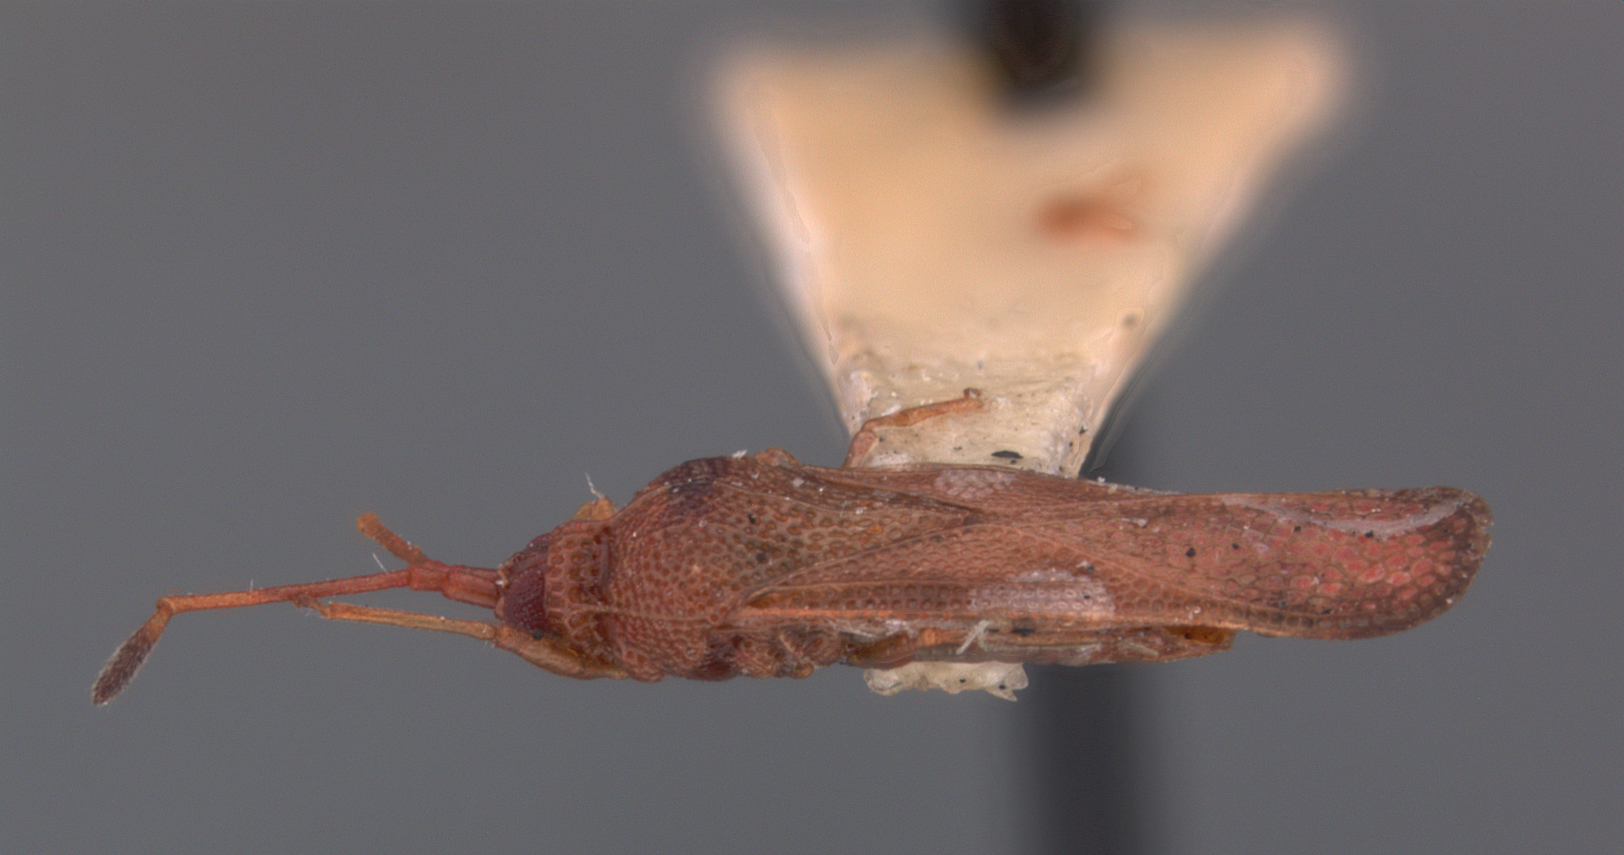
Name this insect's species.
Froggattia disticha
